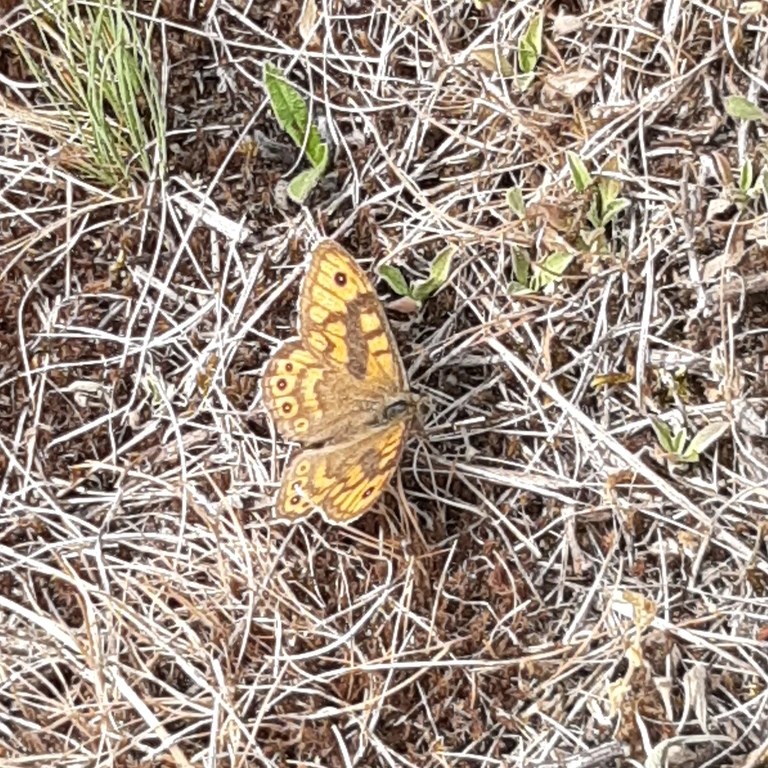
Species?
Lasiommata megera (also Pararge megera)
